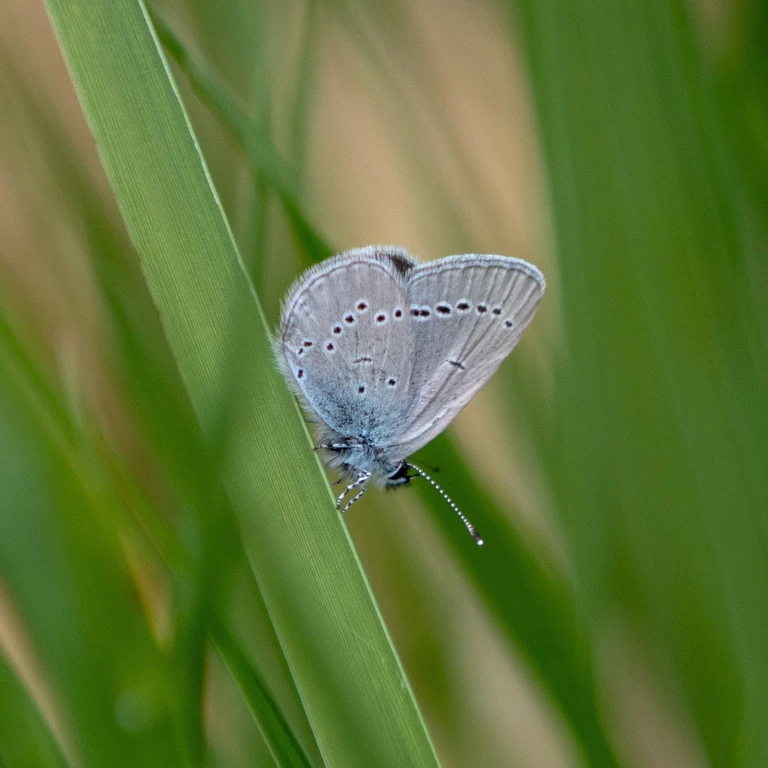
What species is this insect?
Cupido minimus
